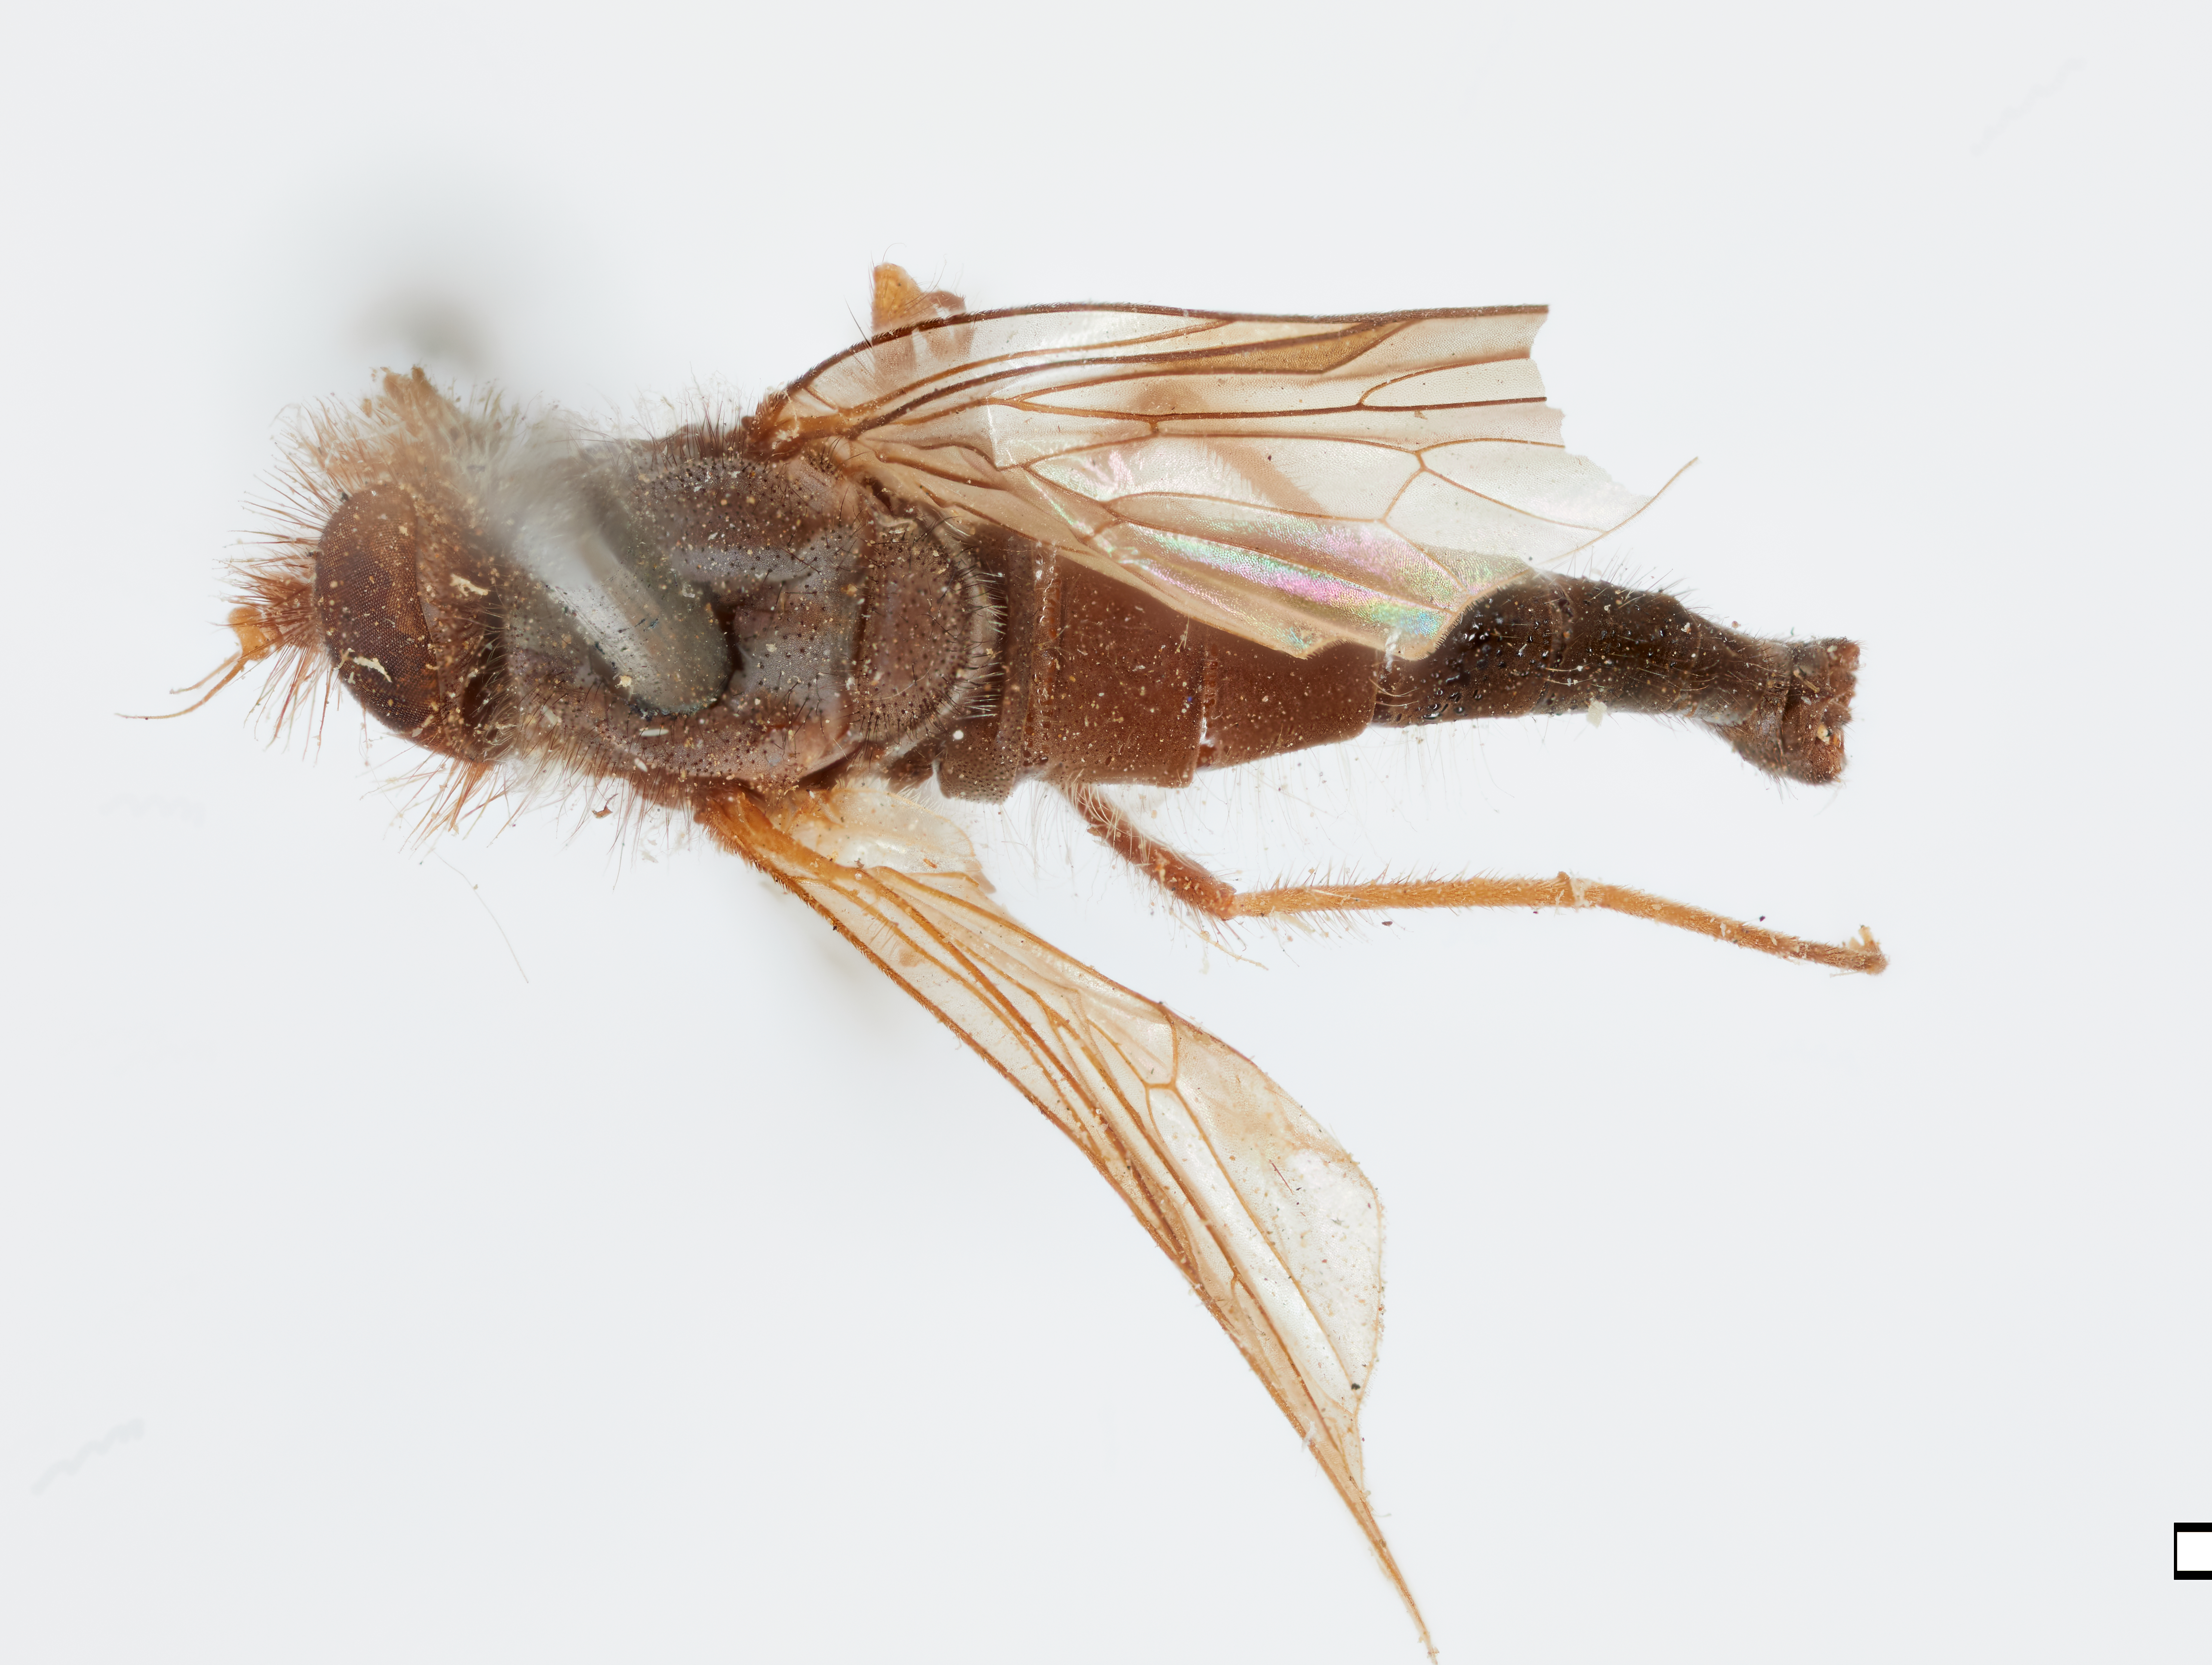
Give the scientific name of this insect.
Symphoromyia pilosa
